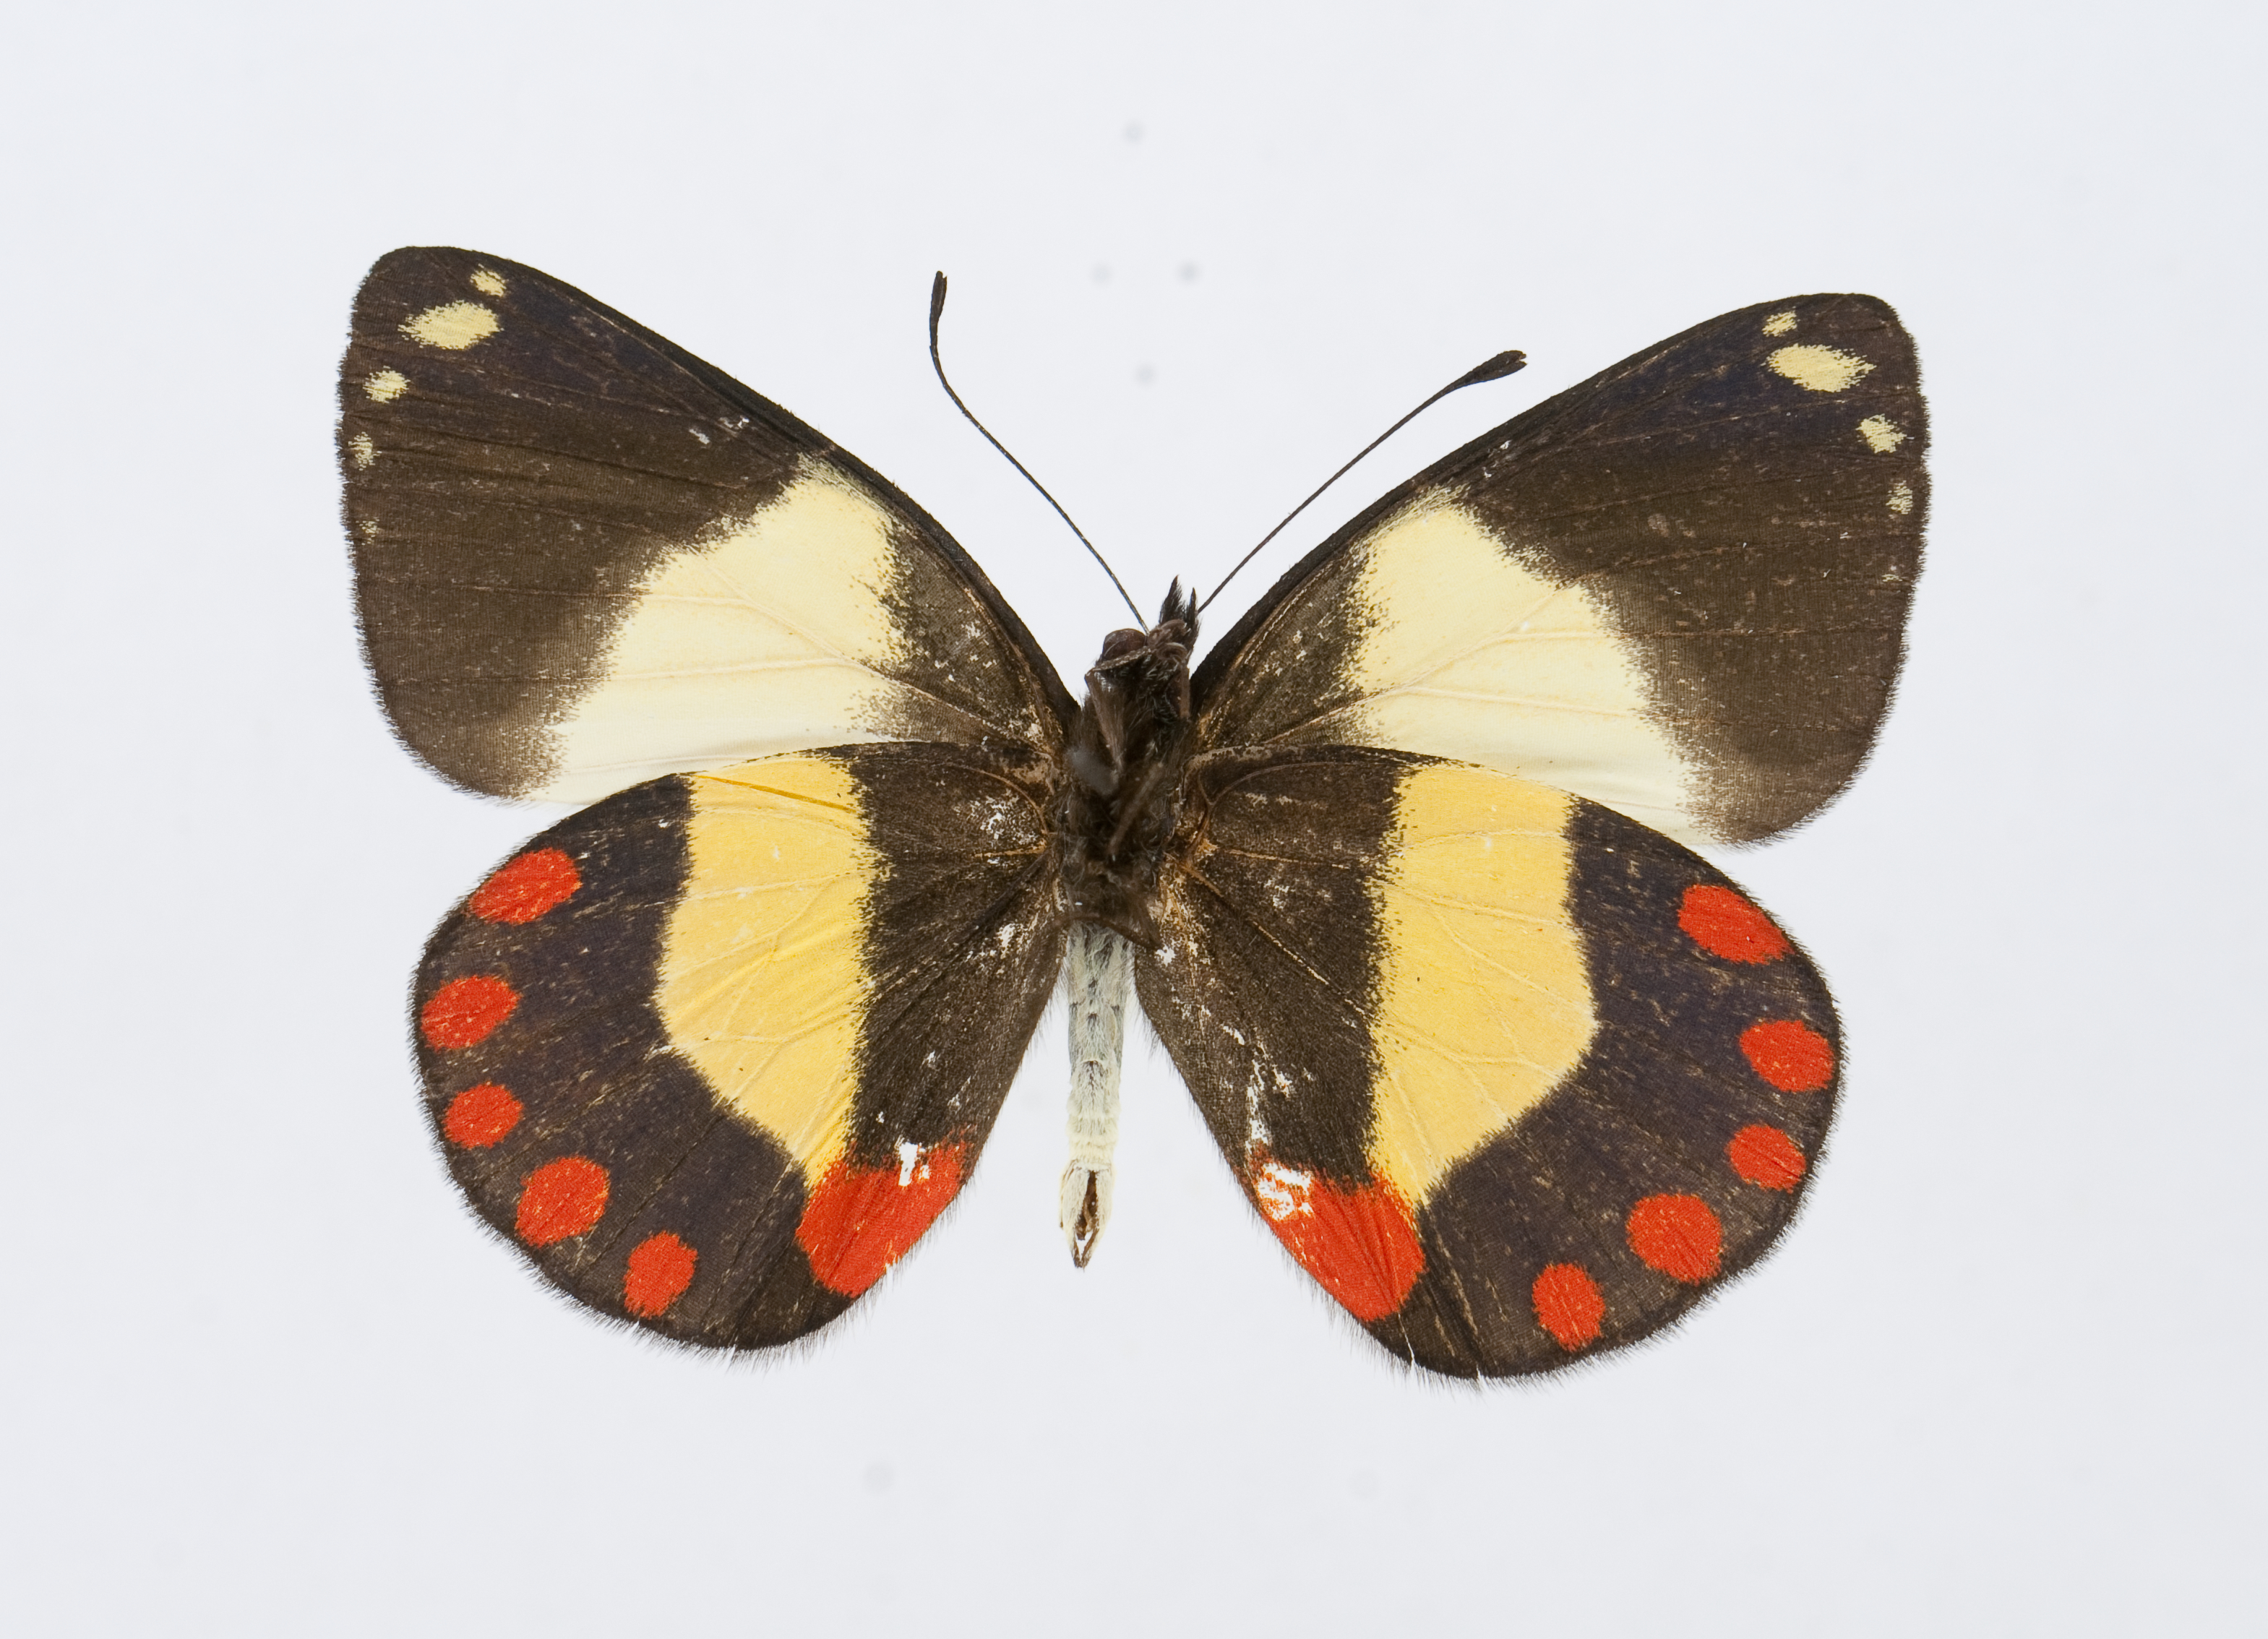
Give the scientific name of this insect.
Delias sagessa
